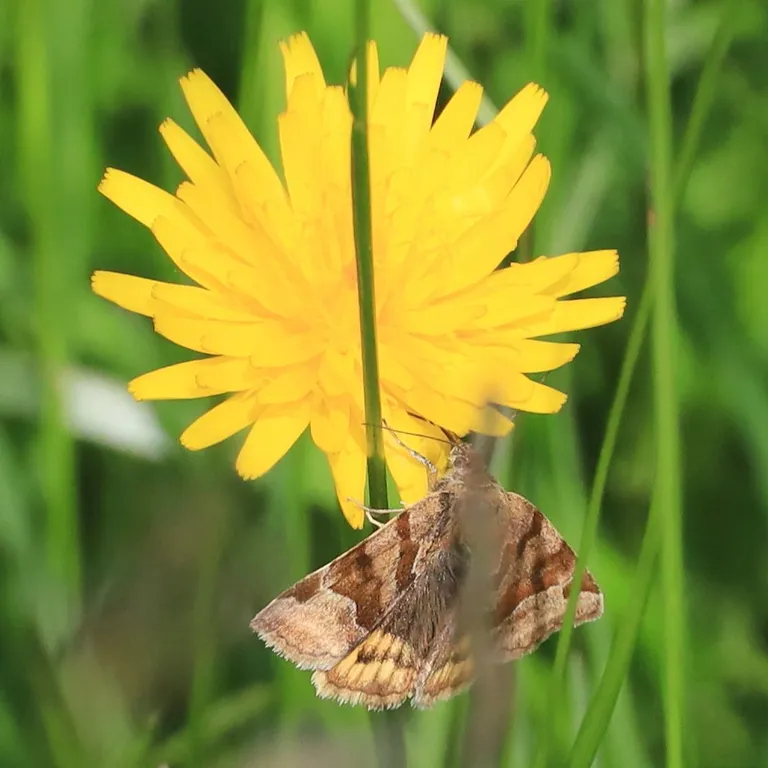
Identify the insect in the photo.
Euclidia glyphica
